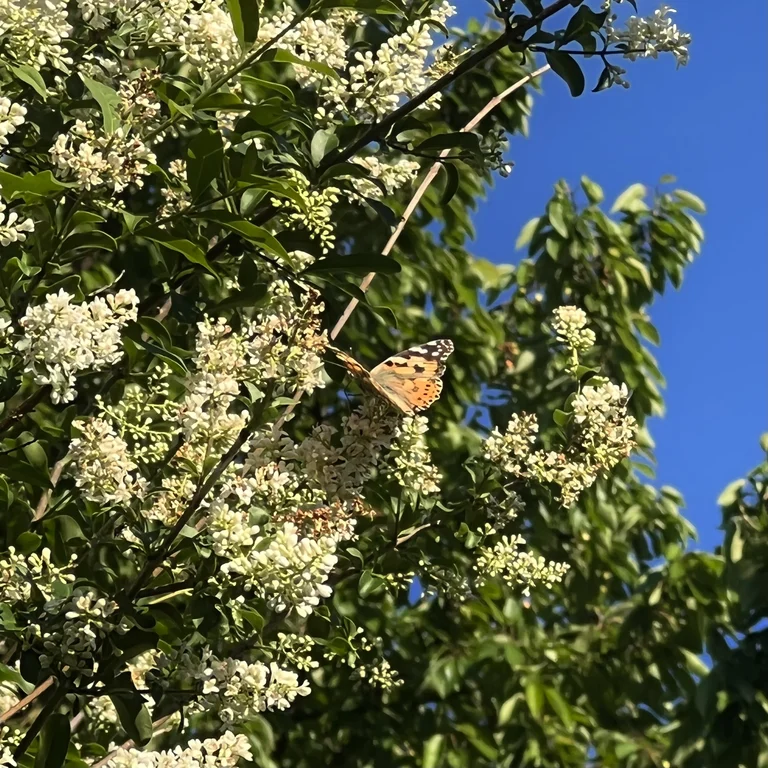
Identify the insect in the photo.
Vanessa cardui
